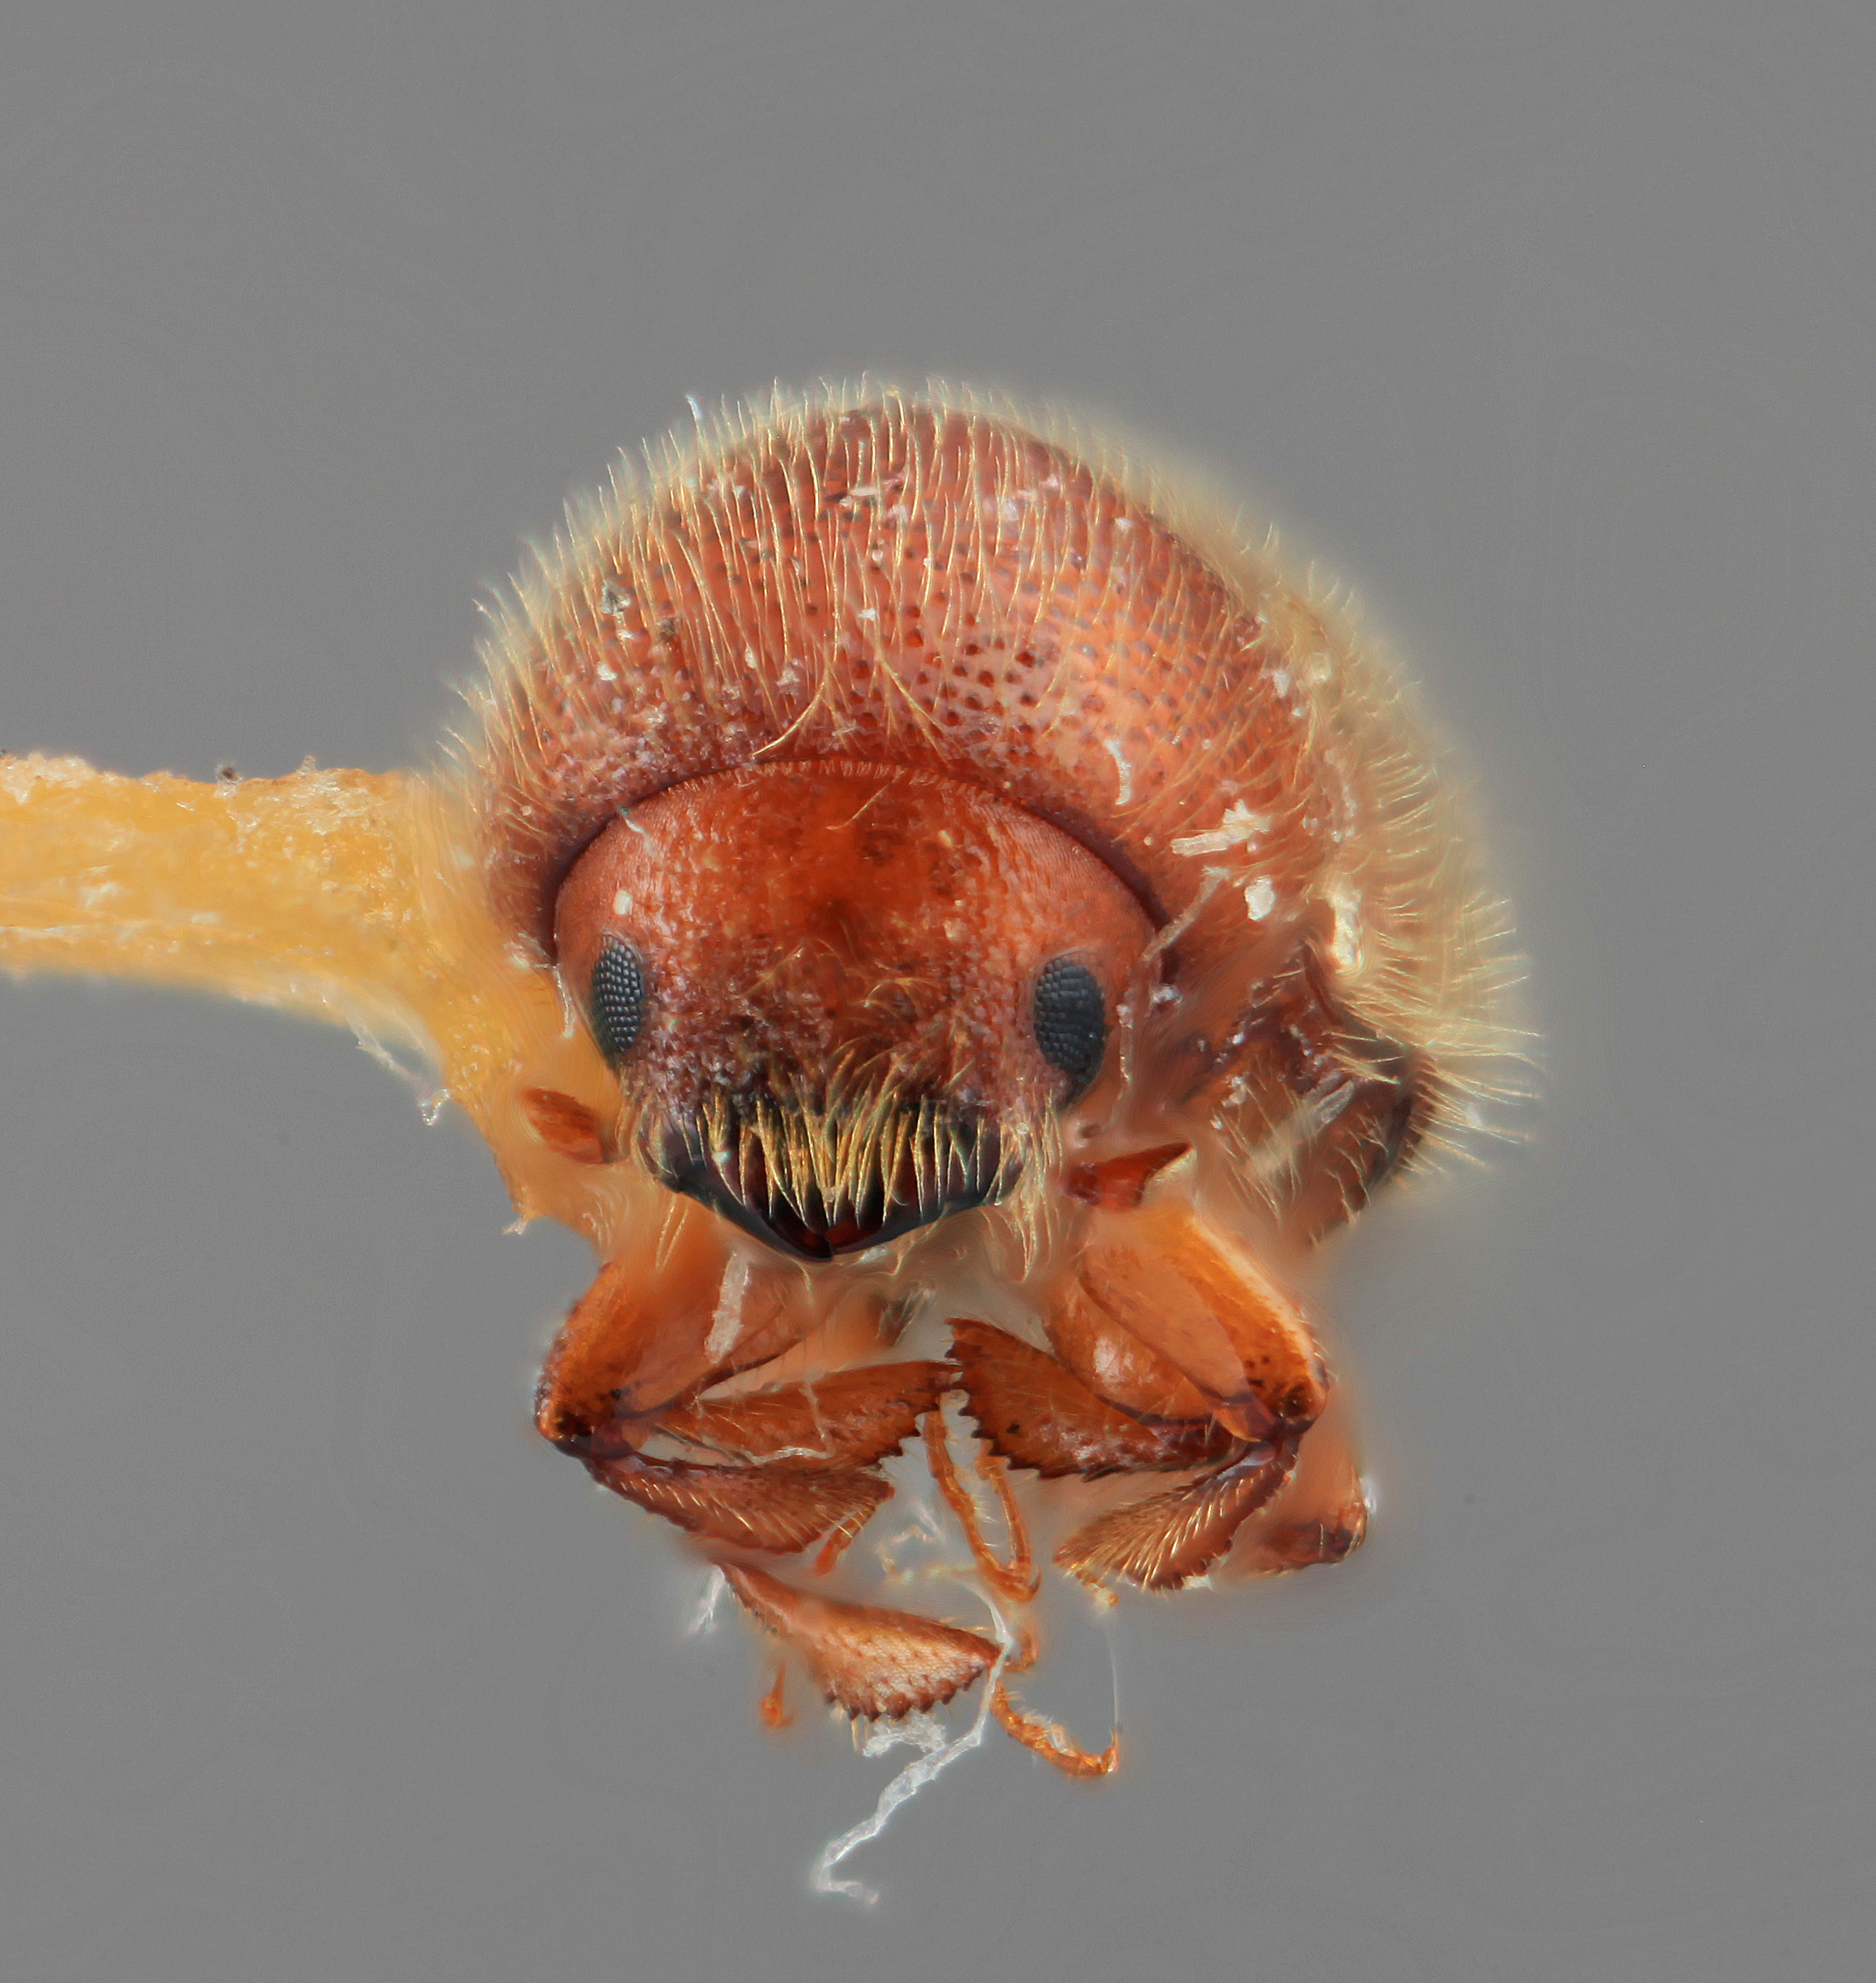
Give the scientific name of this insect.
Xyleborus caldensis
